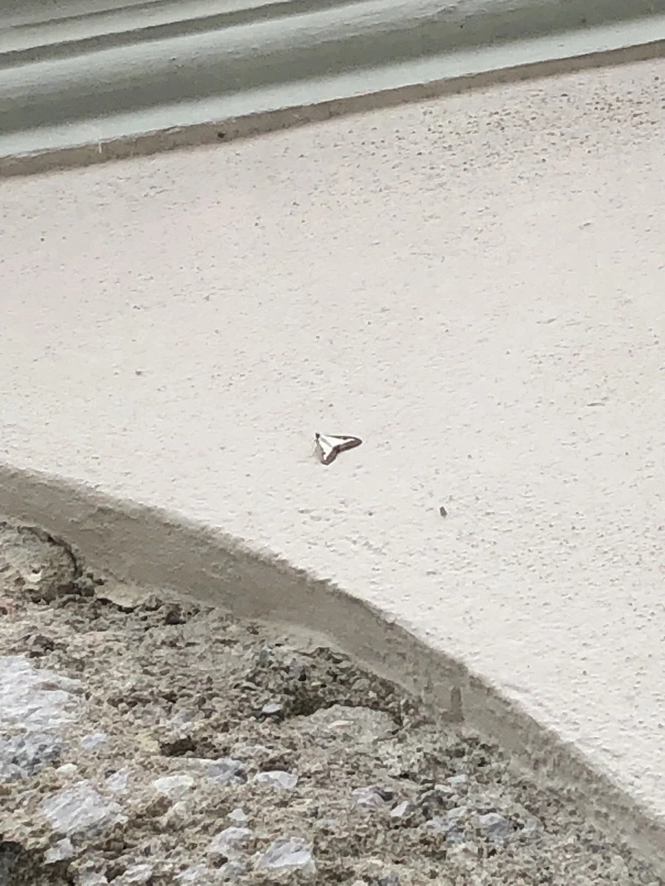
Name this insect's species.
Cydalima perspectalis
